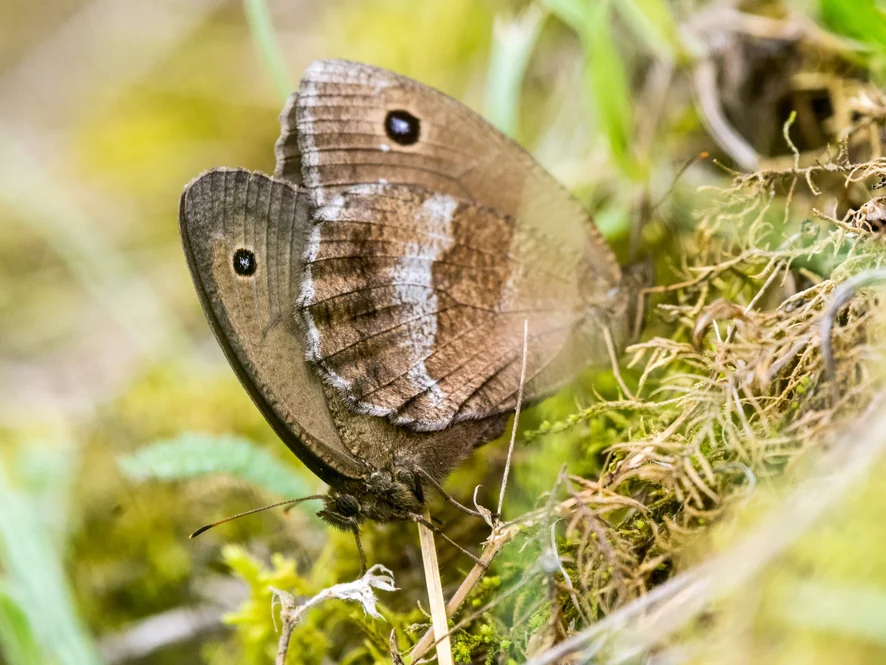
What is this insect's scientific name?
Minois dryas
